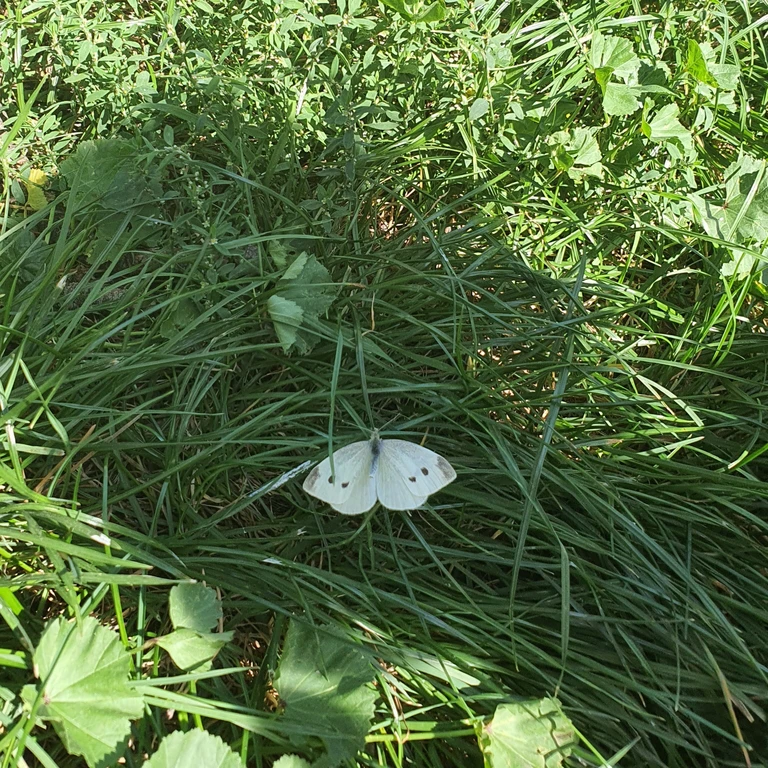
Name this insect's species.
Pieris rapae
